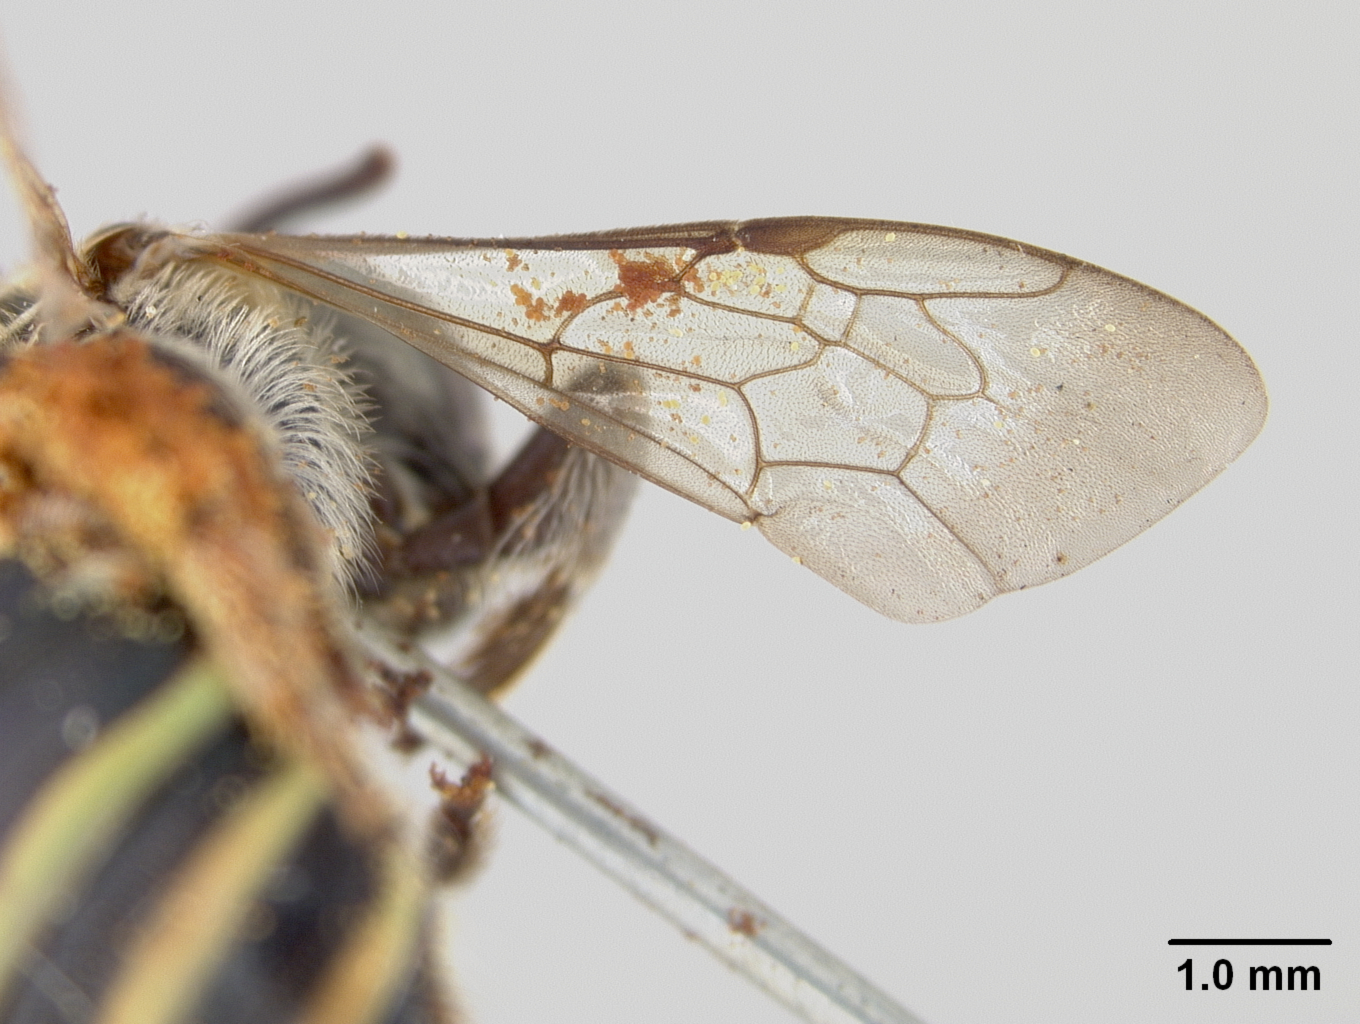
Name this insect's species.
Nomia quadrifasciata
